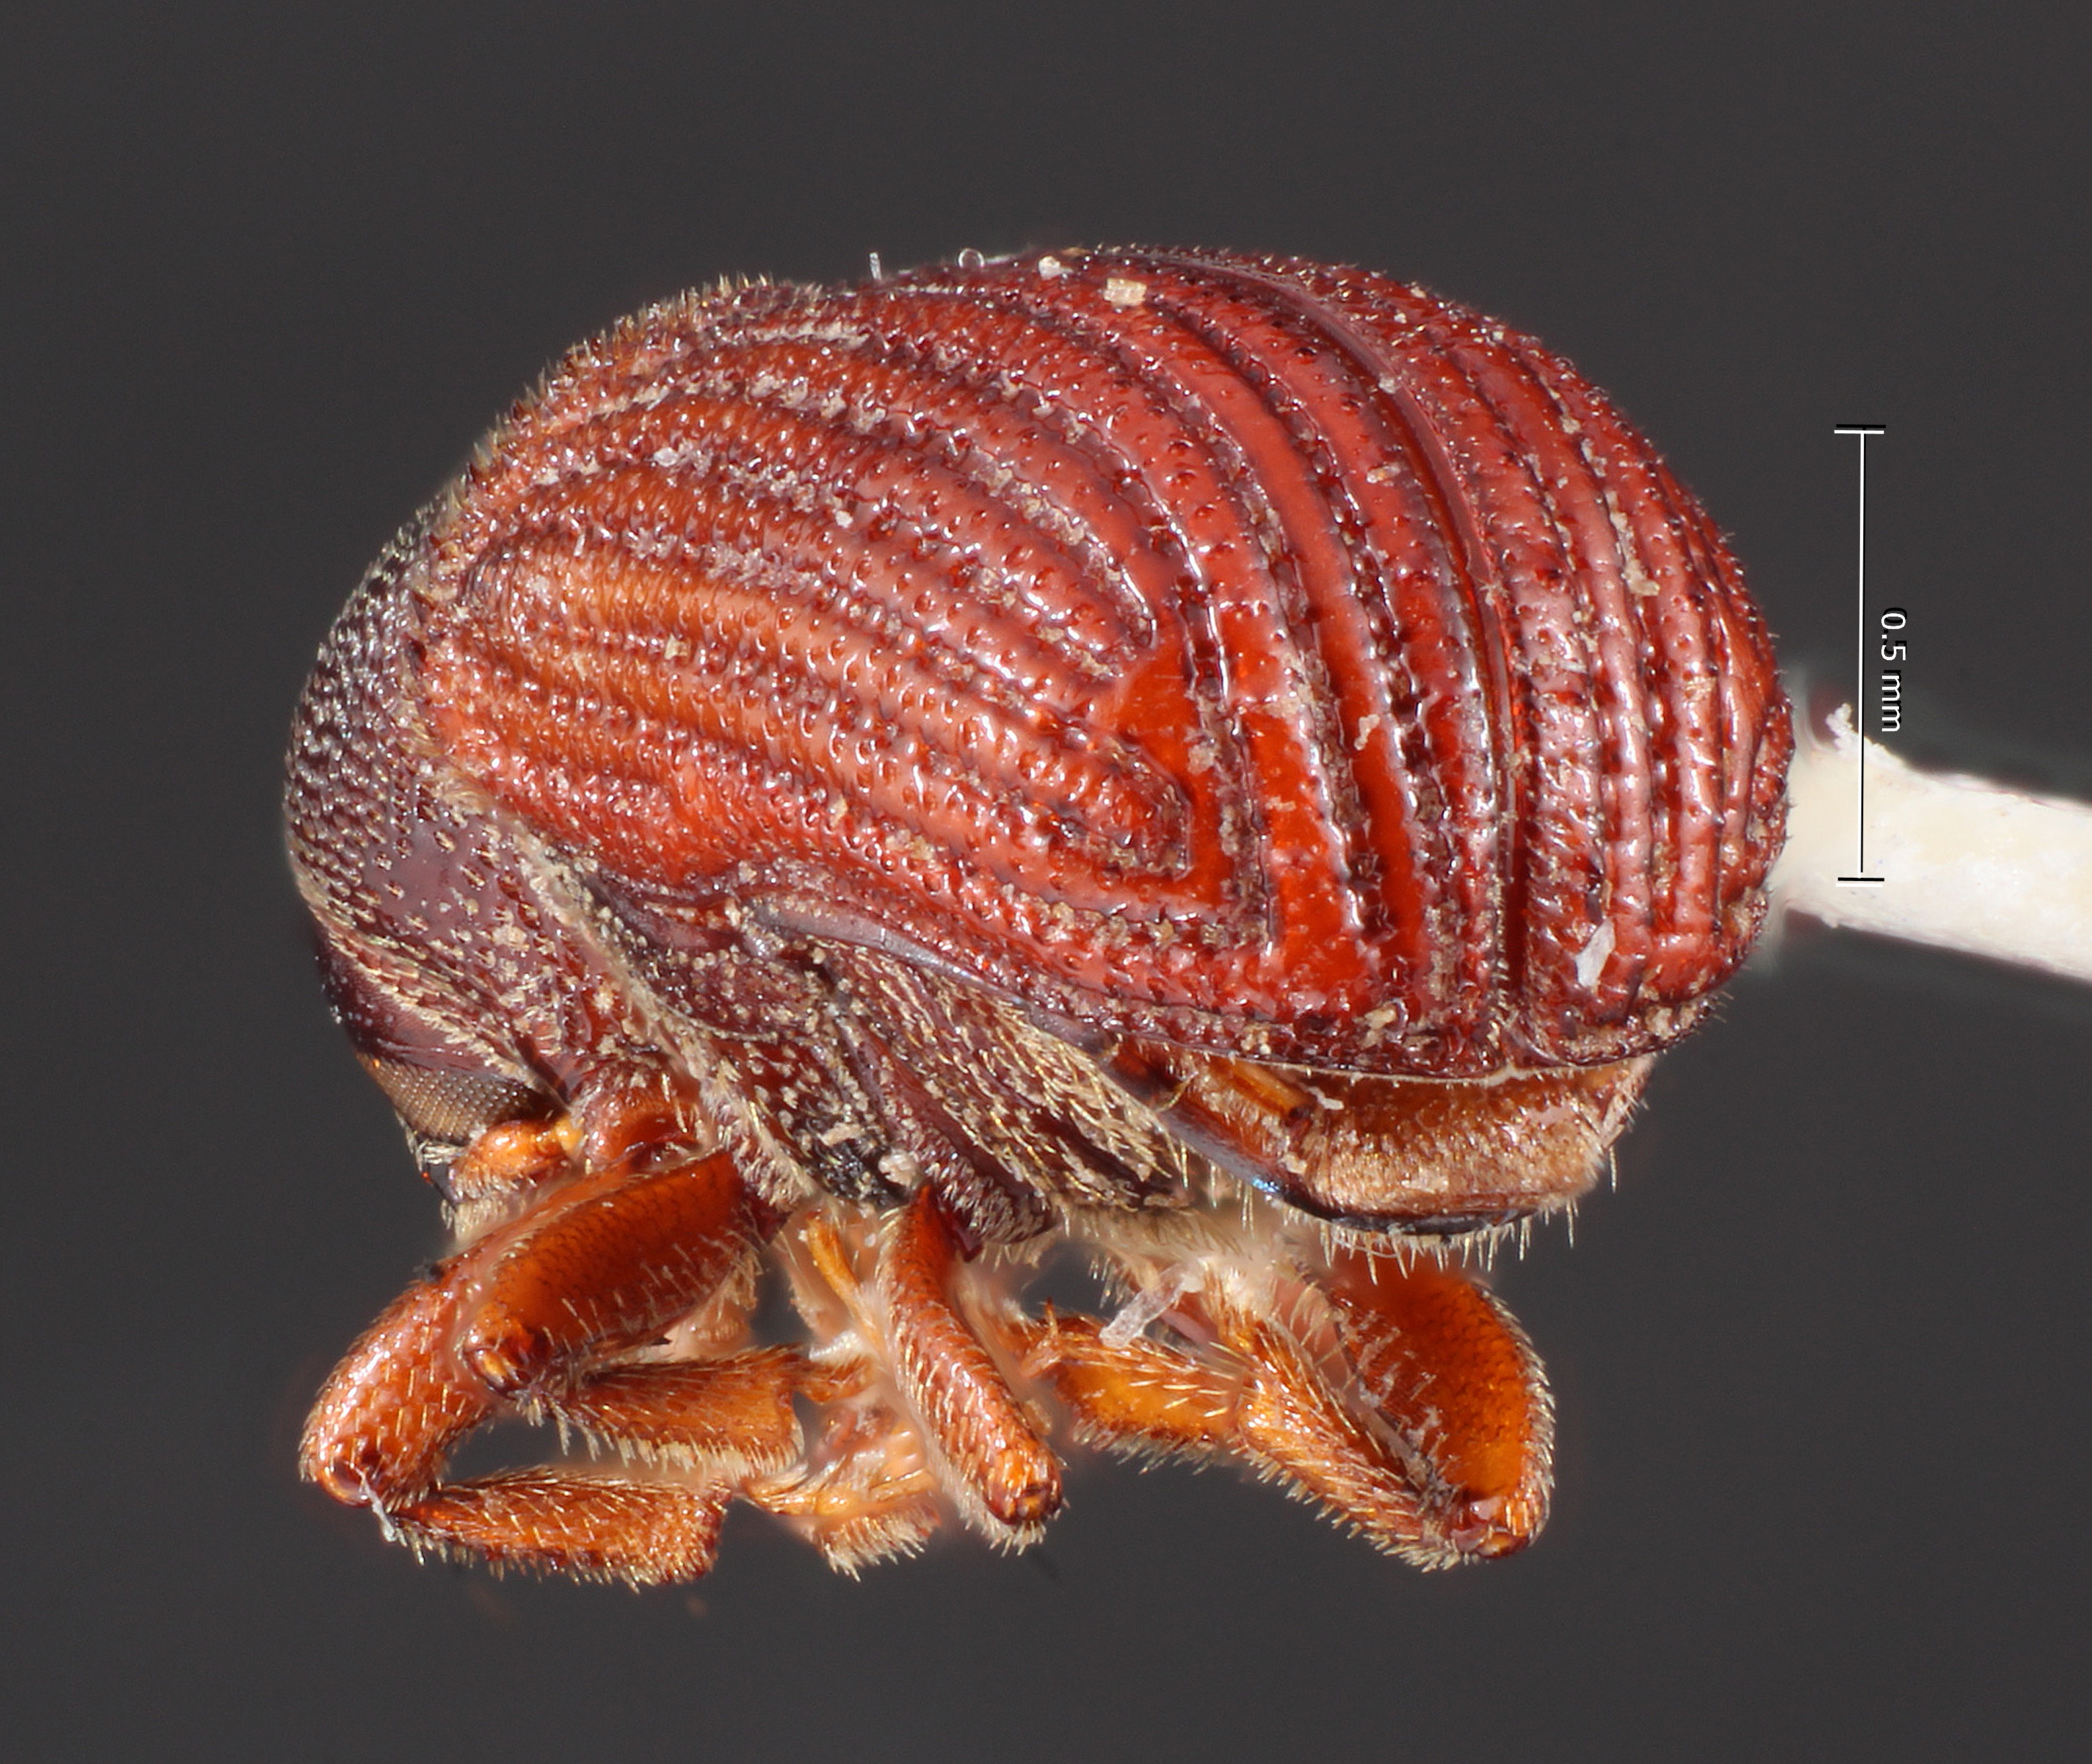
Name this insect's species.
Phloeosinus splendens
